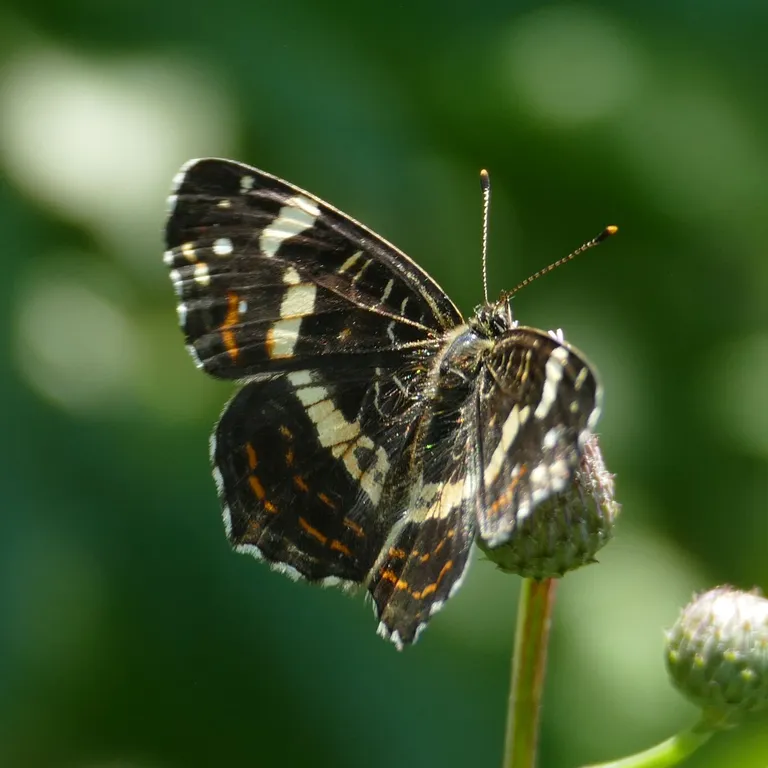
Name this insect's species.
Araschnia levana
